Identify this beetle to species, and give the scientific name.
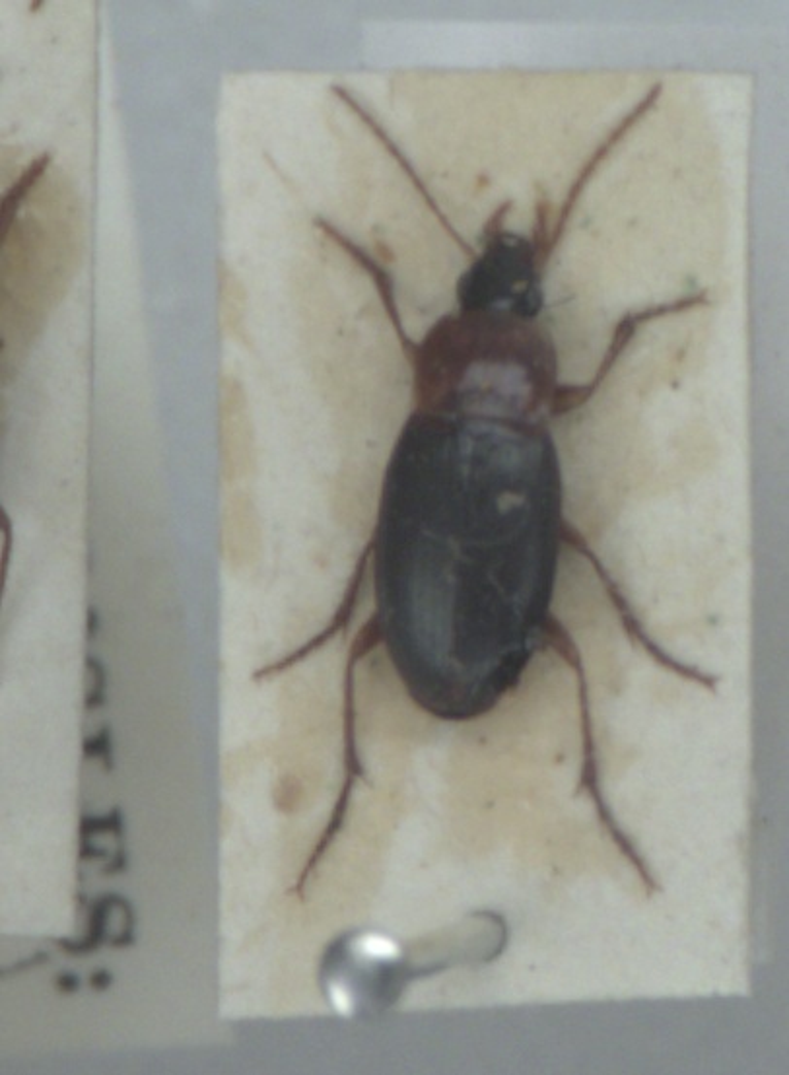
Calathus melanocephalus
